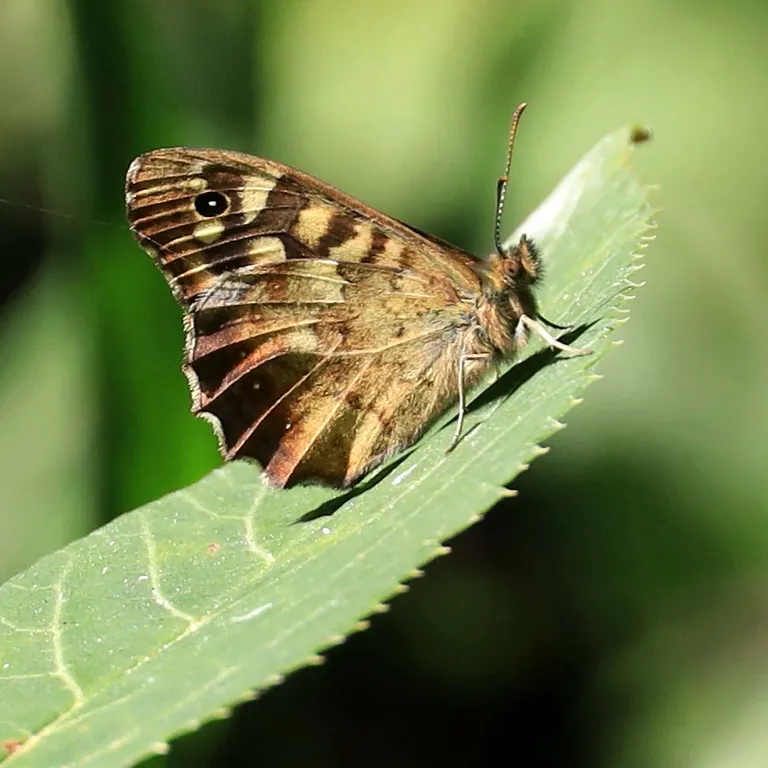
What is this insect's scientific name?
Pararge aegeria
